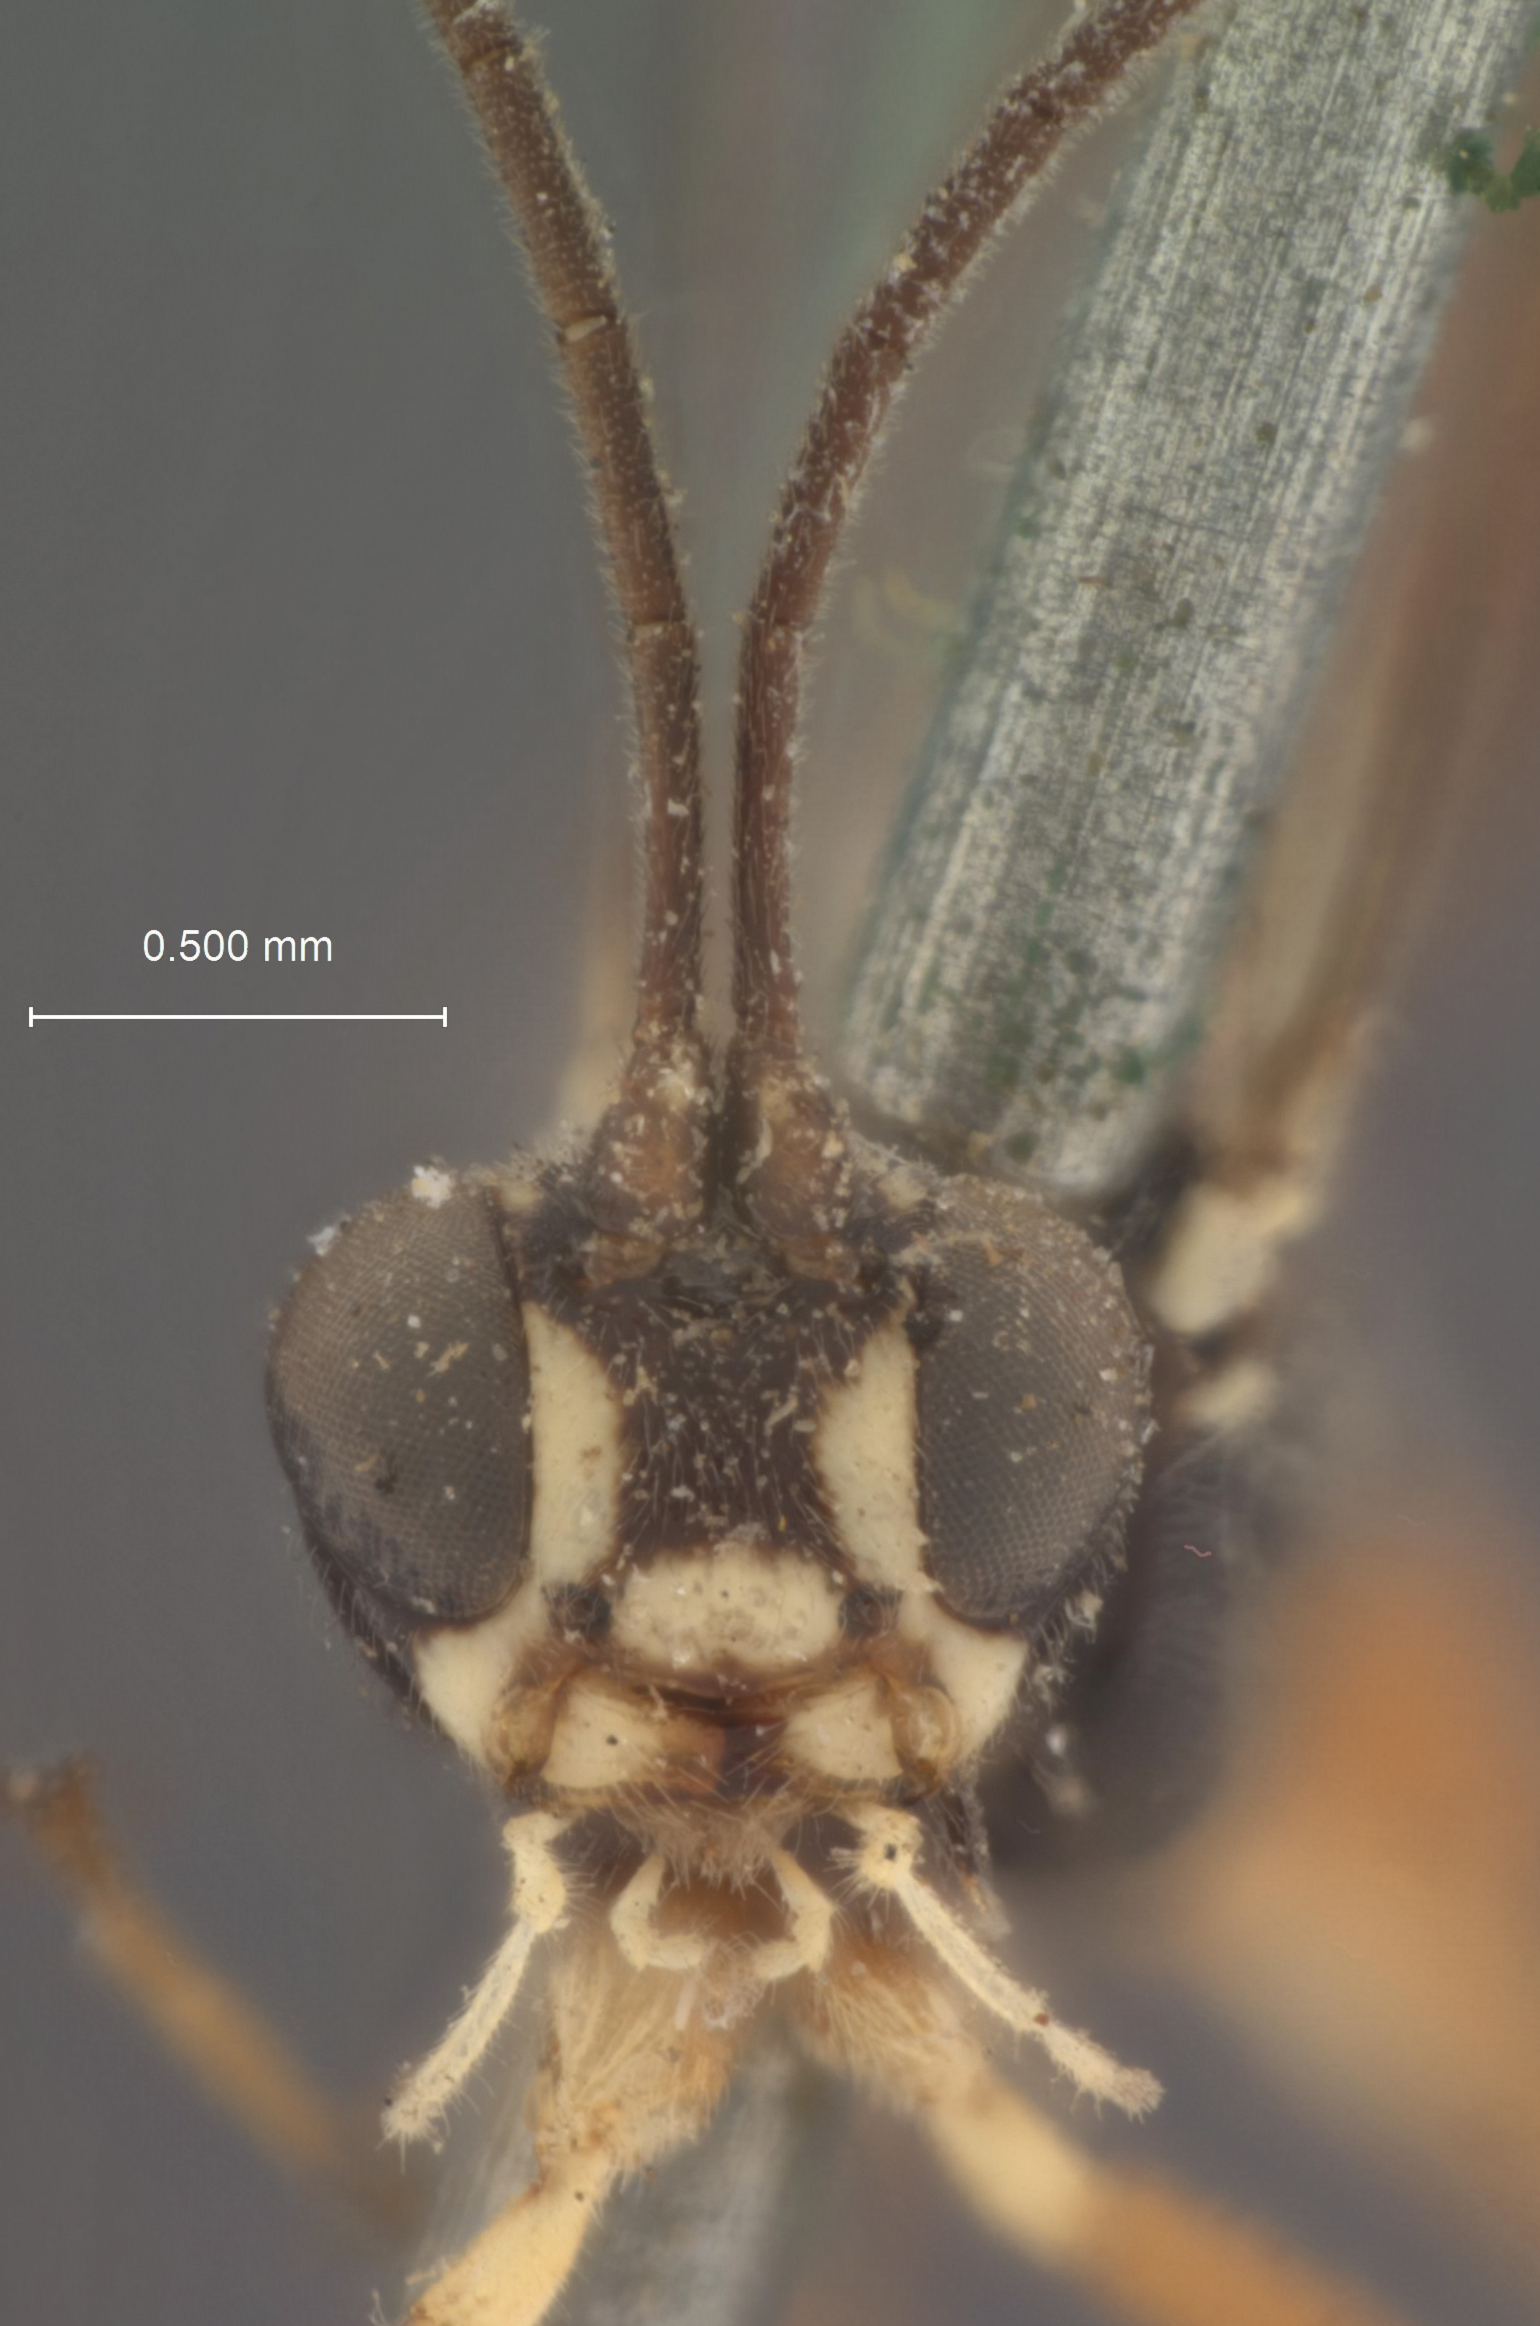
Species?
Oronotus albomaculatus
